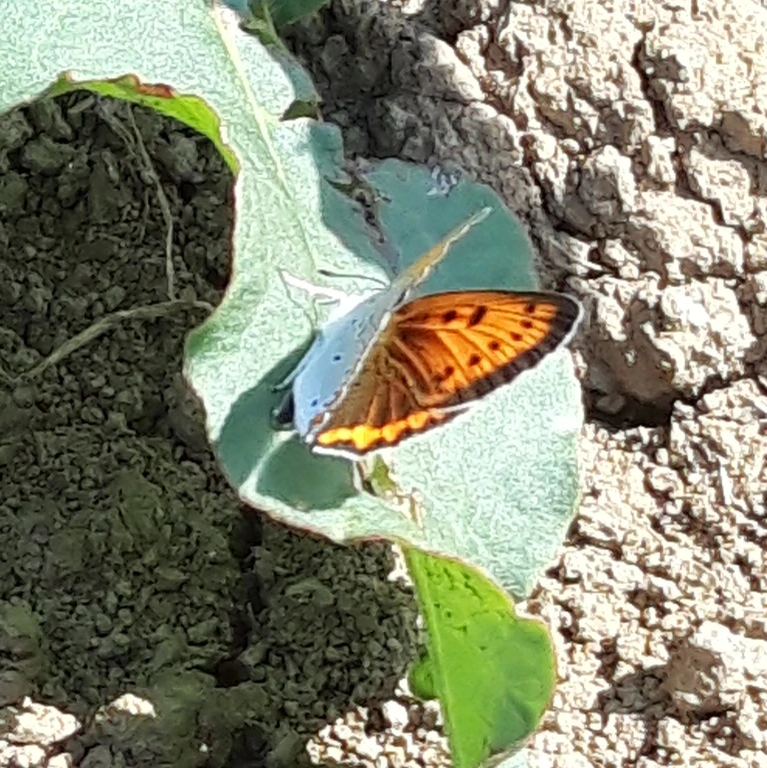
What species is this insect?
Lycaena dispar
